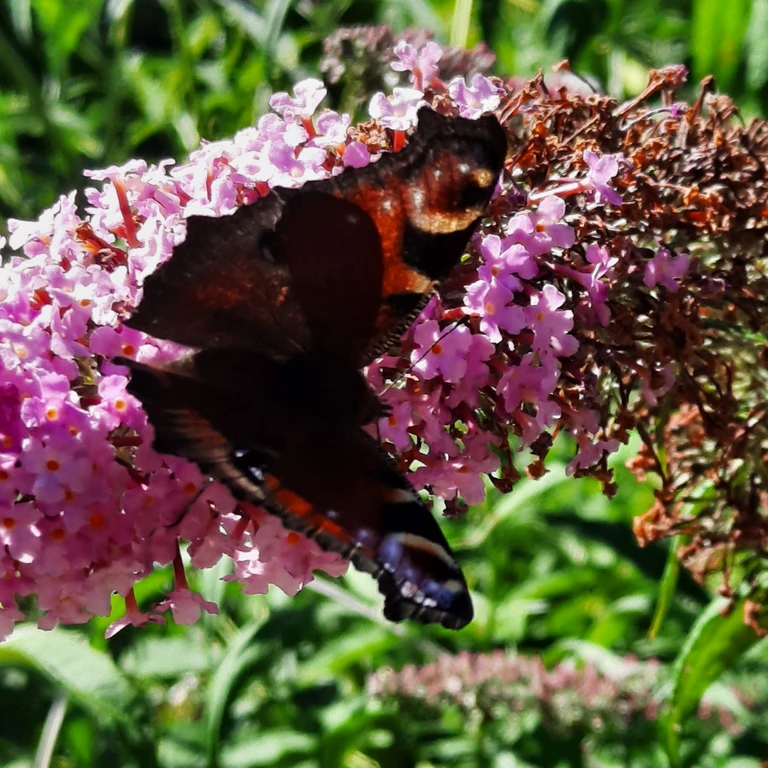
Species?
Aglais io
